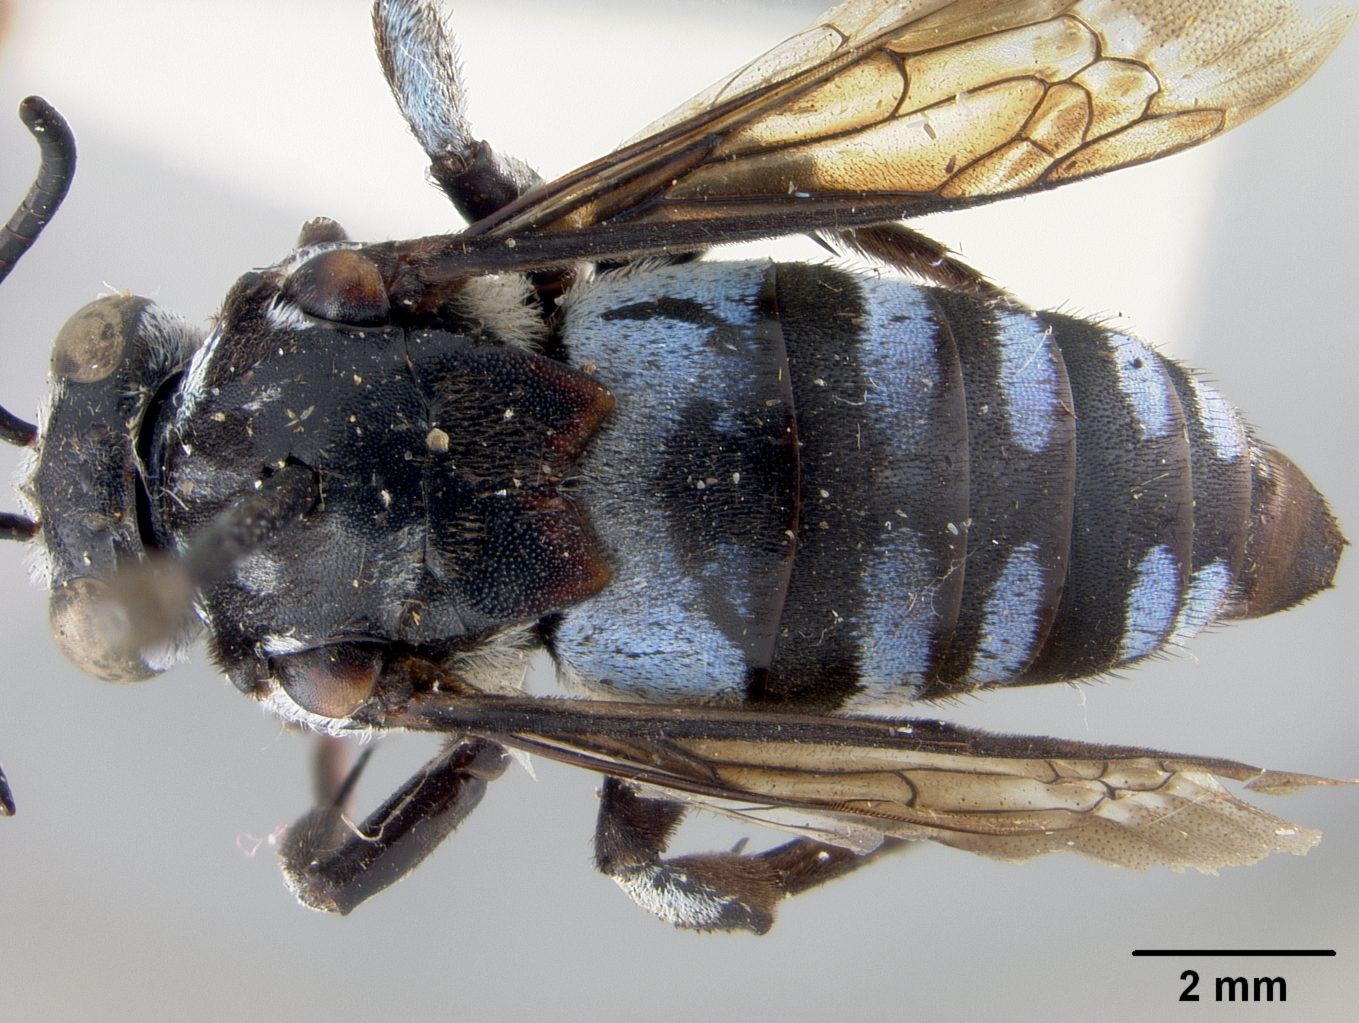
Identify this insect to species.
Crocisa lilacina
